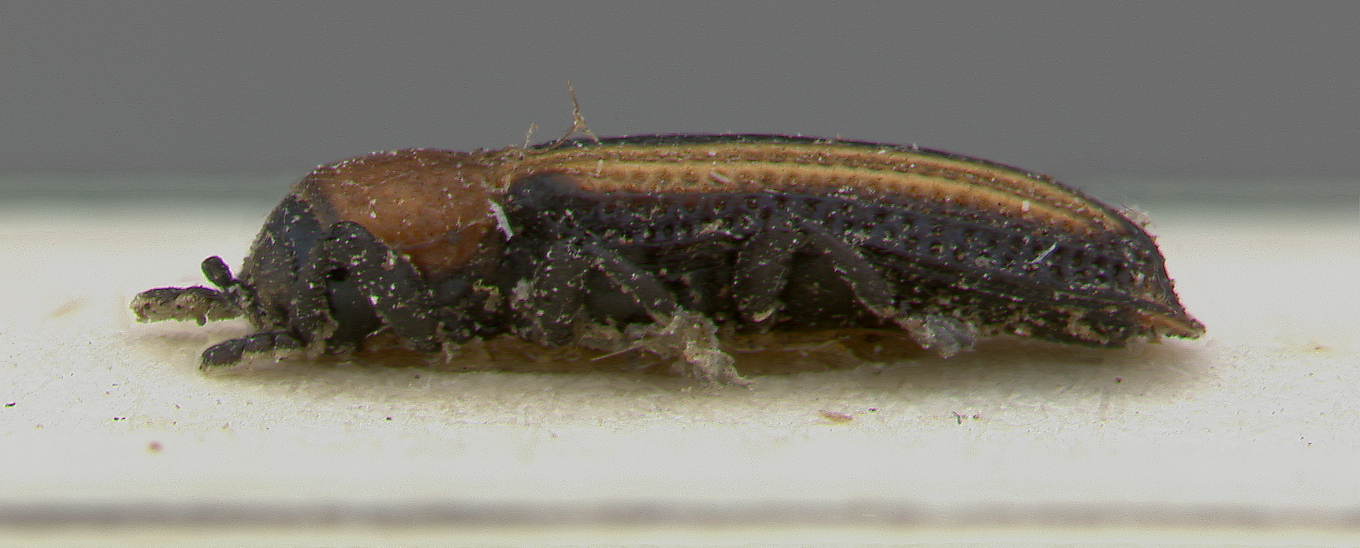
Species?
Anisostena confusa
